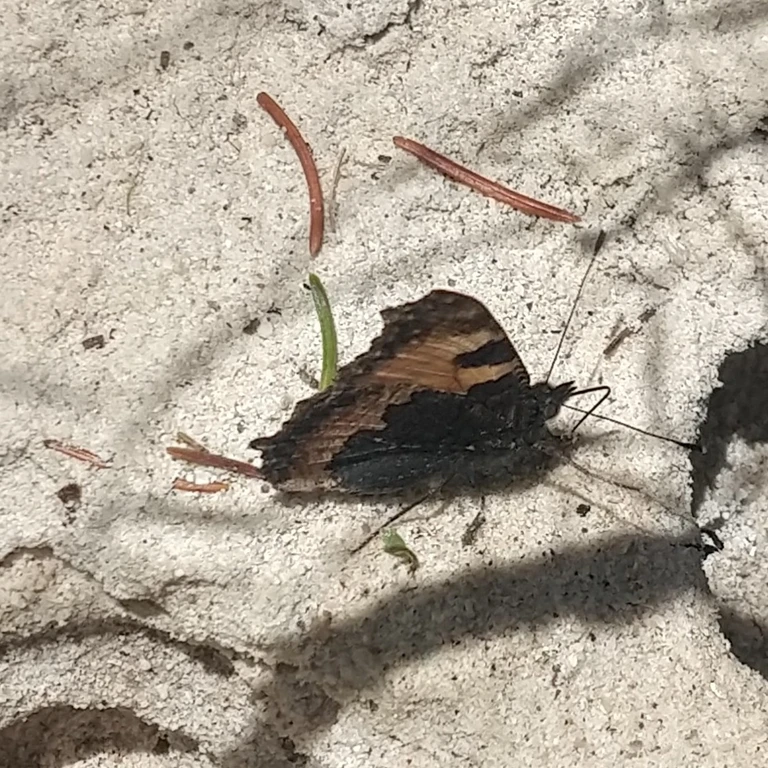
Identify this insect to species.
Aglais urticae
